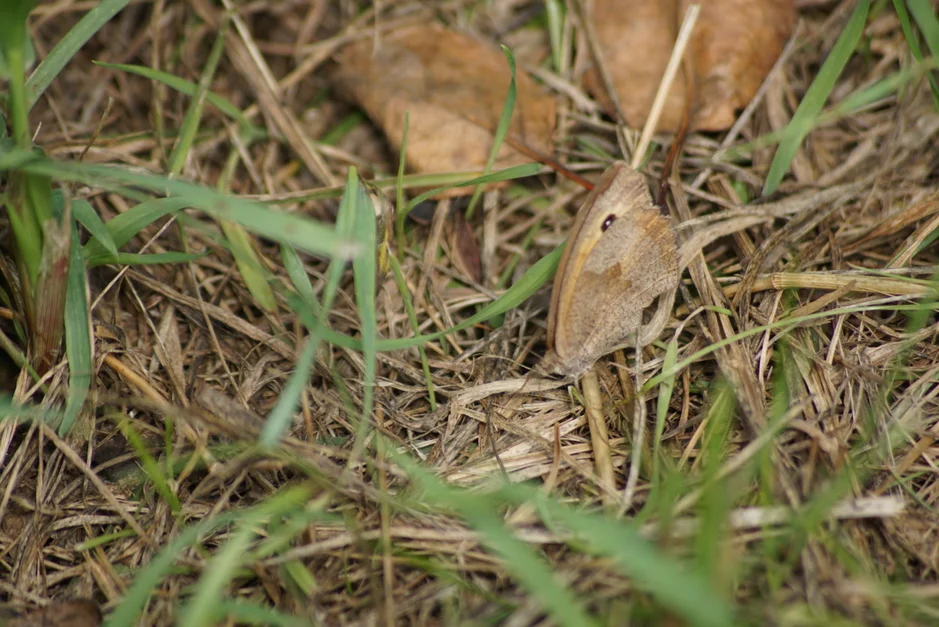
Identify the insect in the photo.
Maniola jurtina
